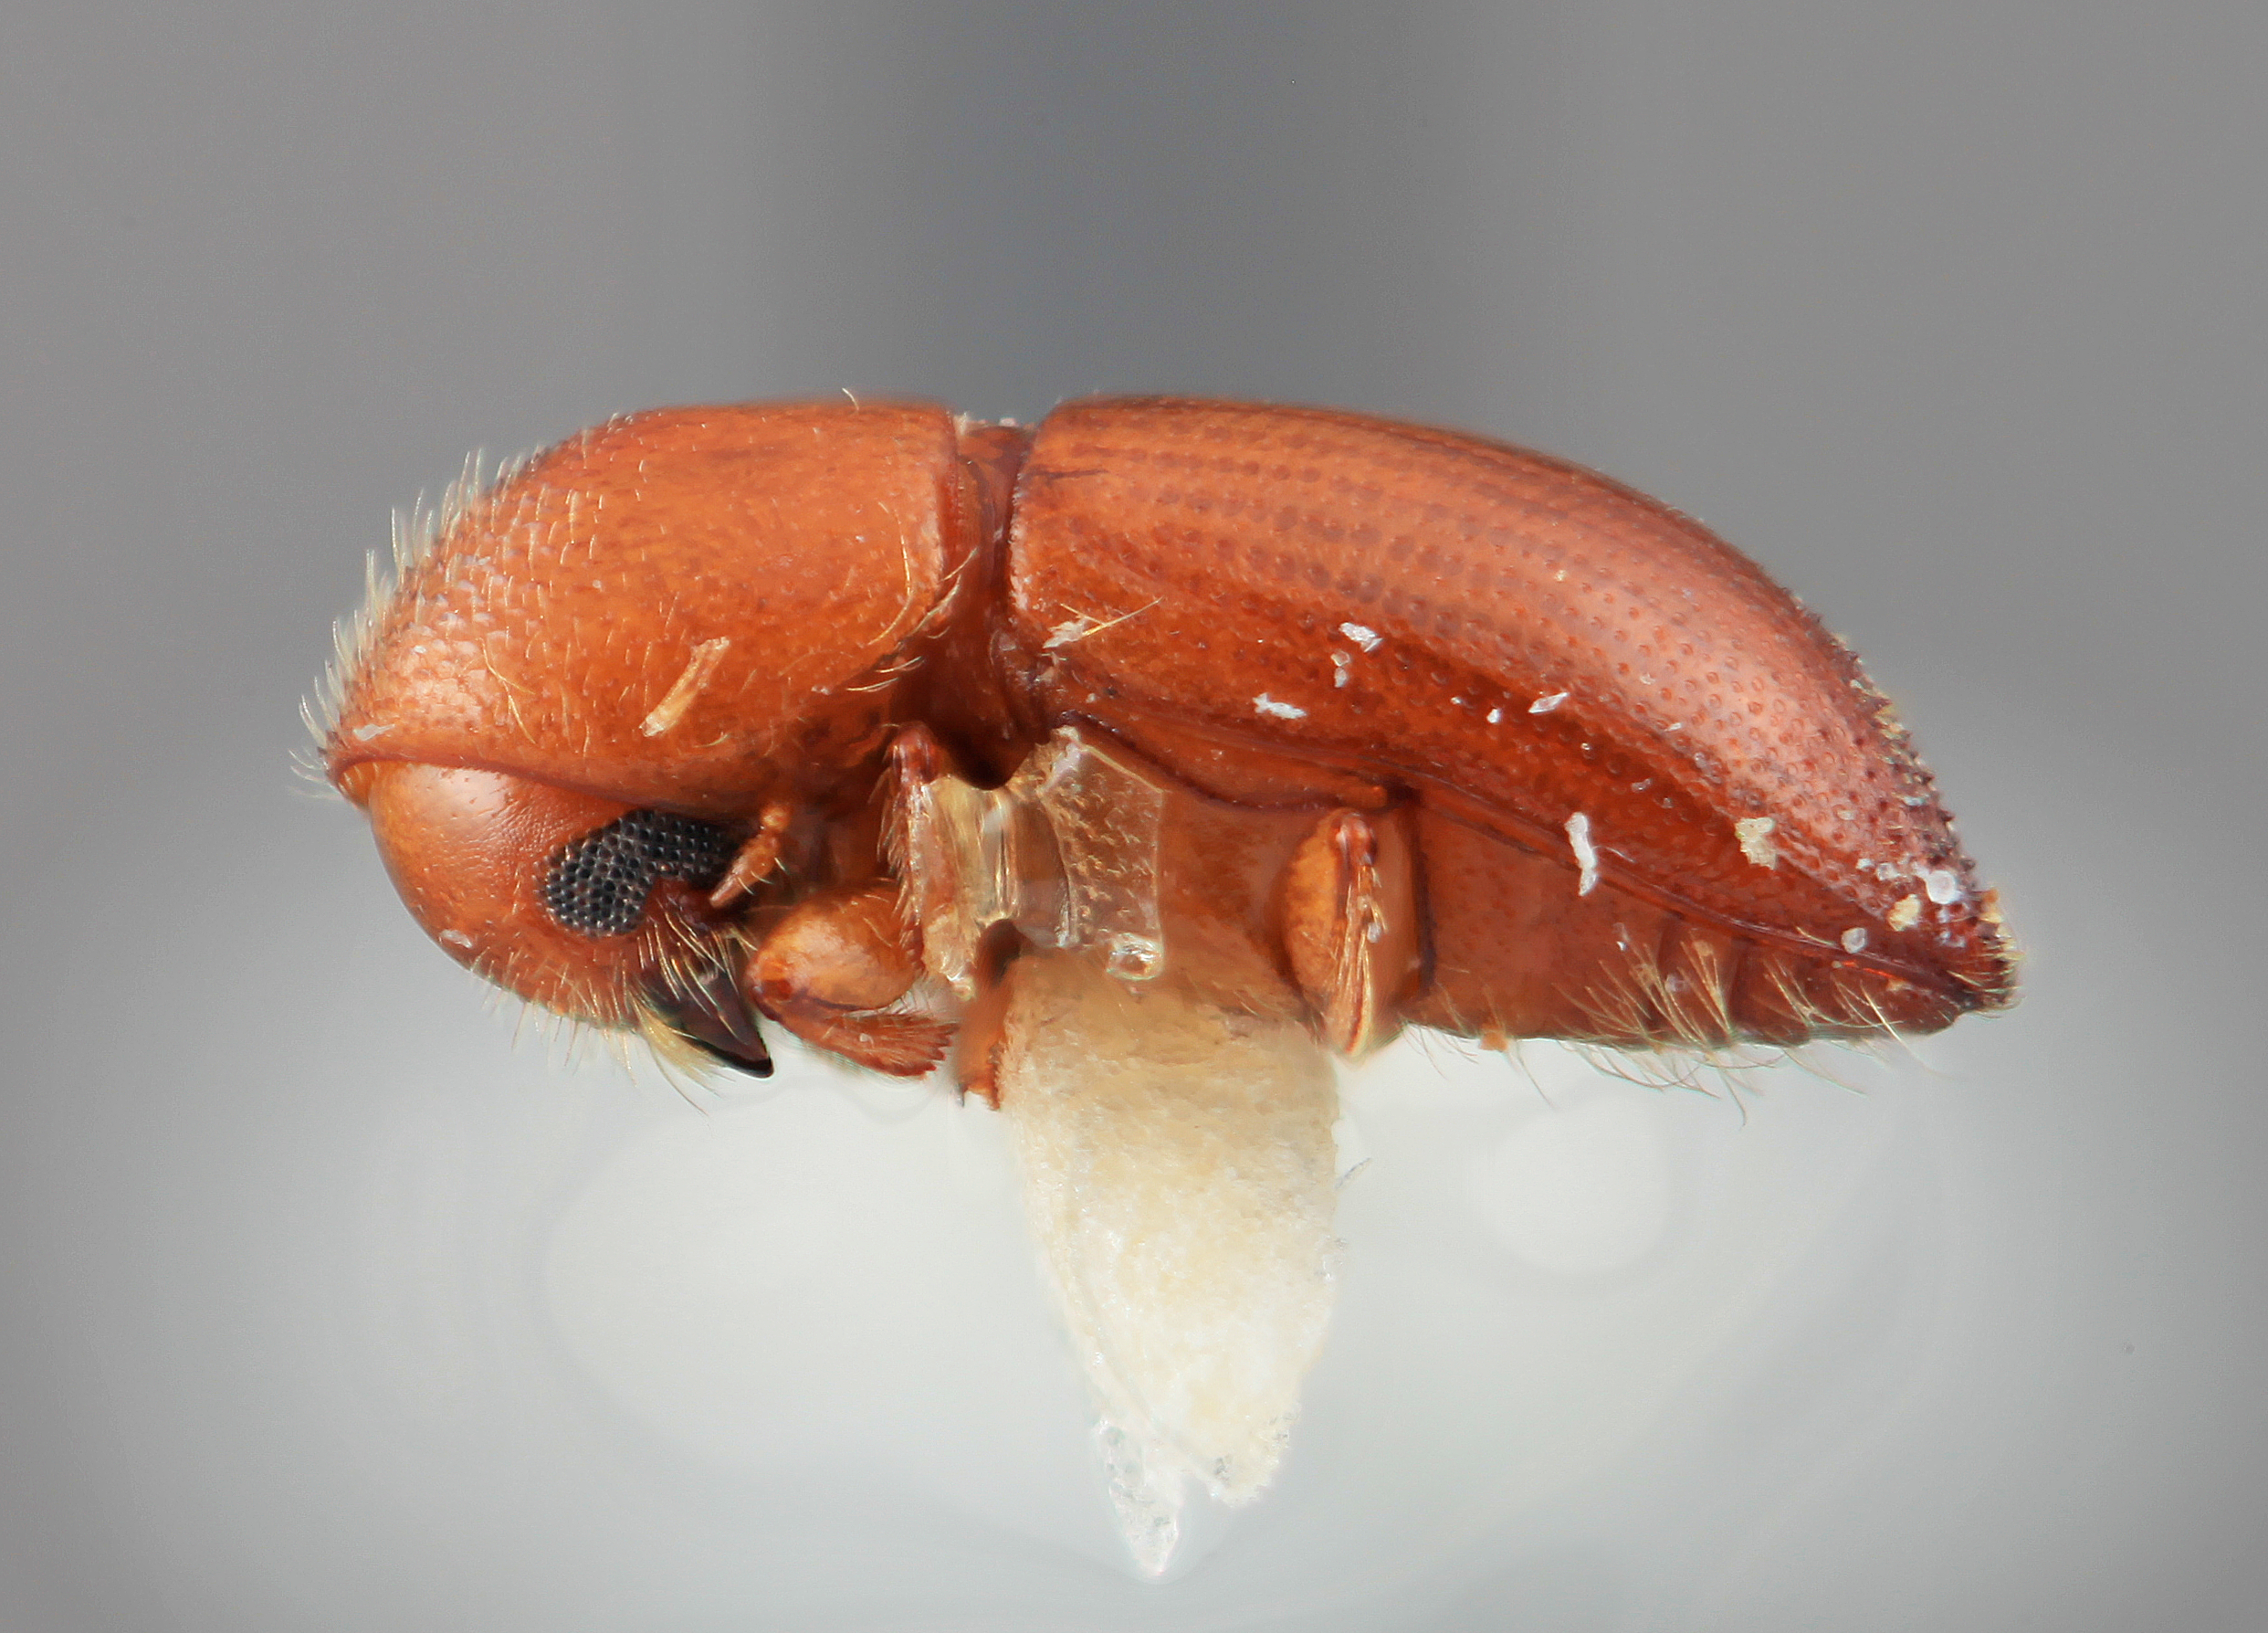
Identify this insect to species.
Coptoborus carumbensis
